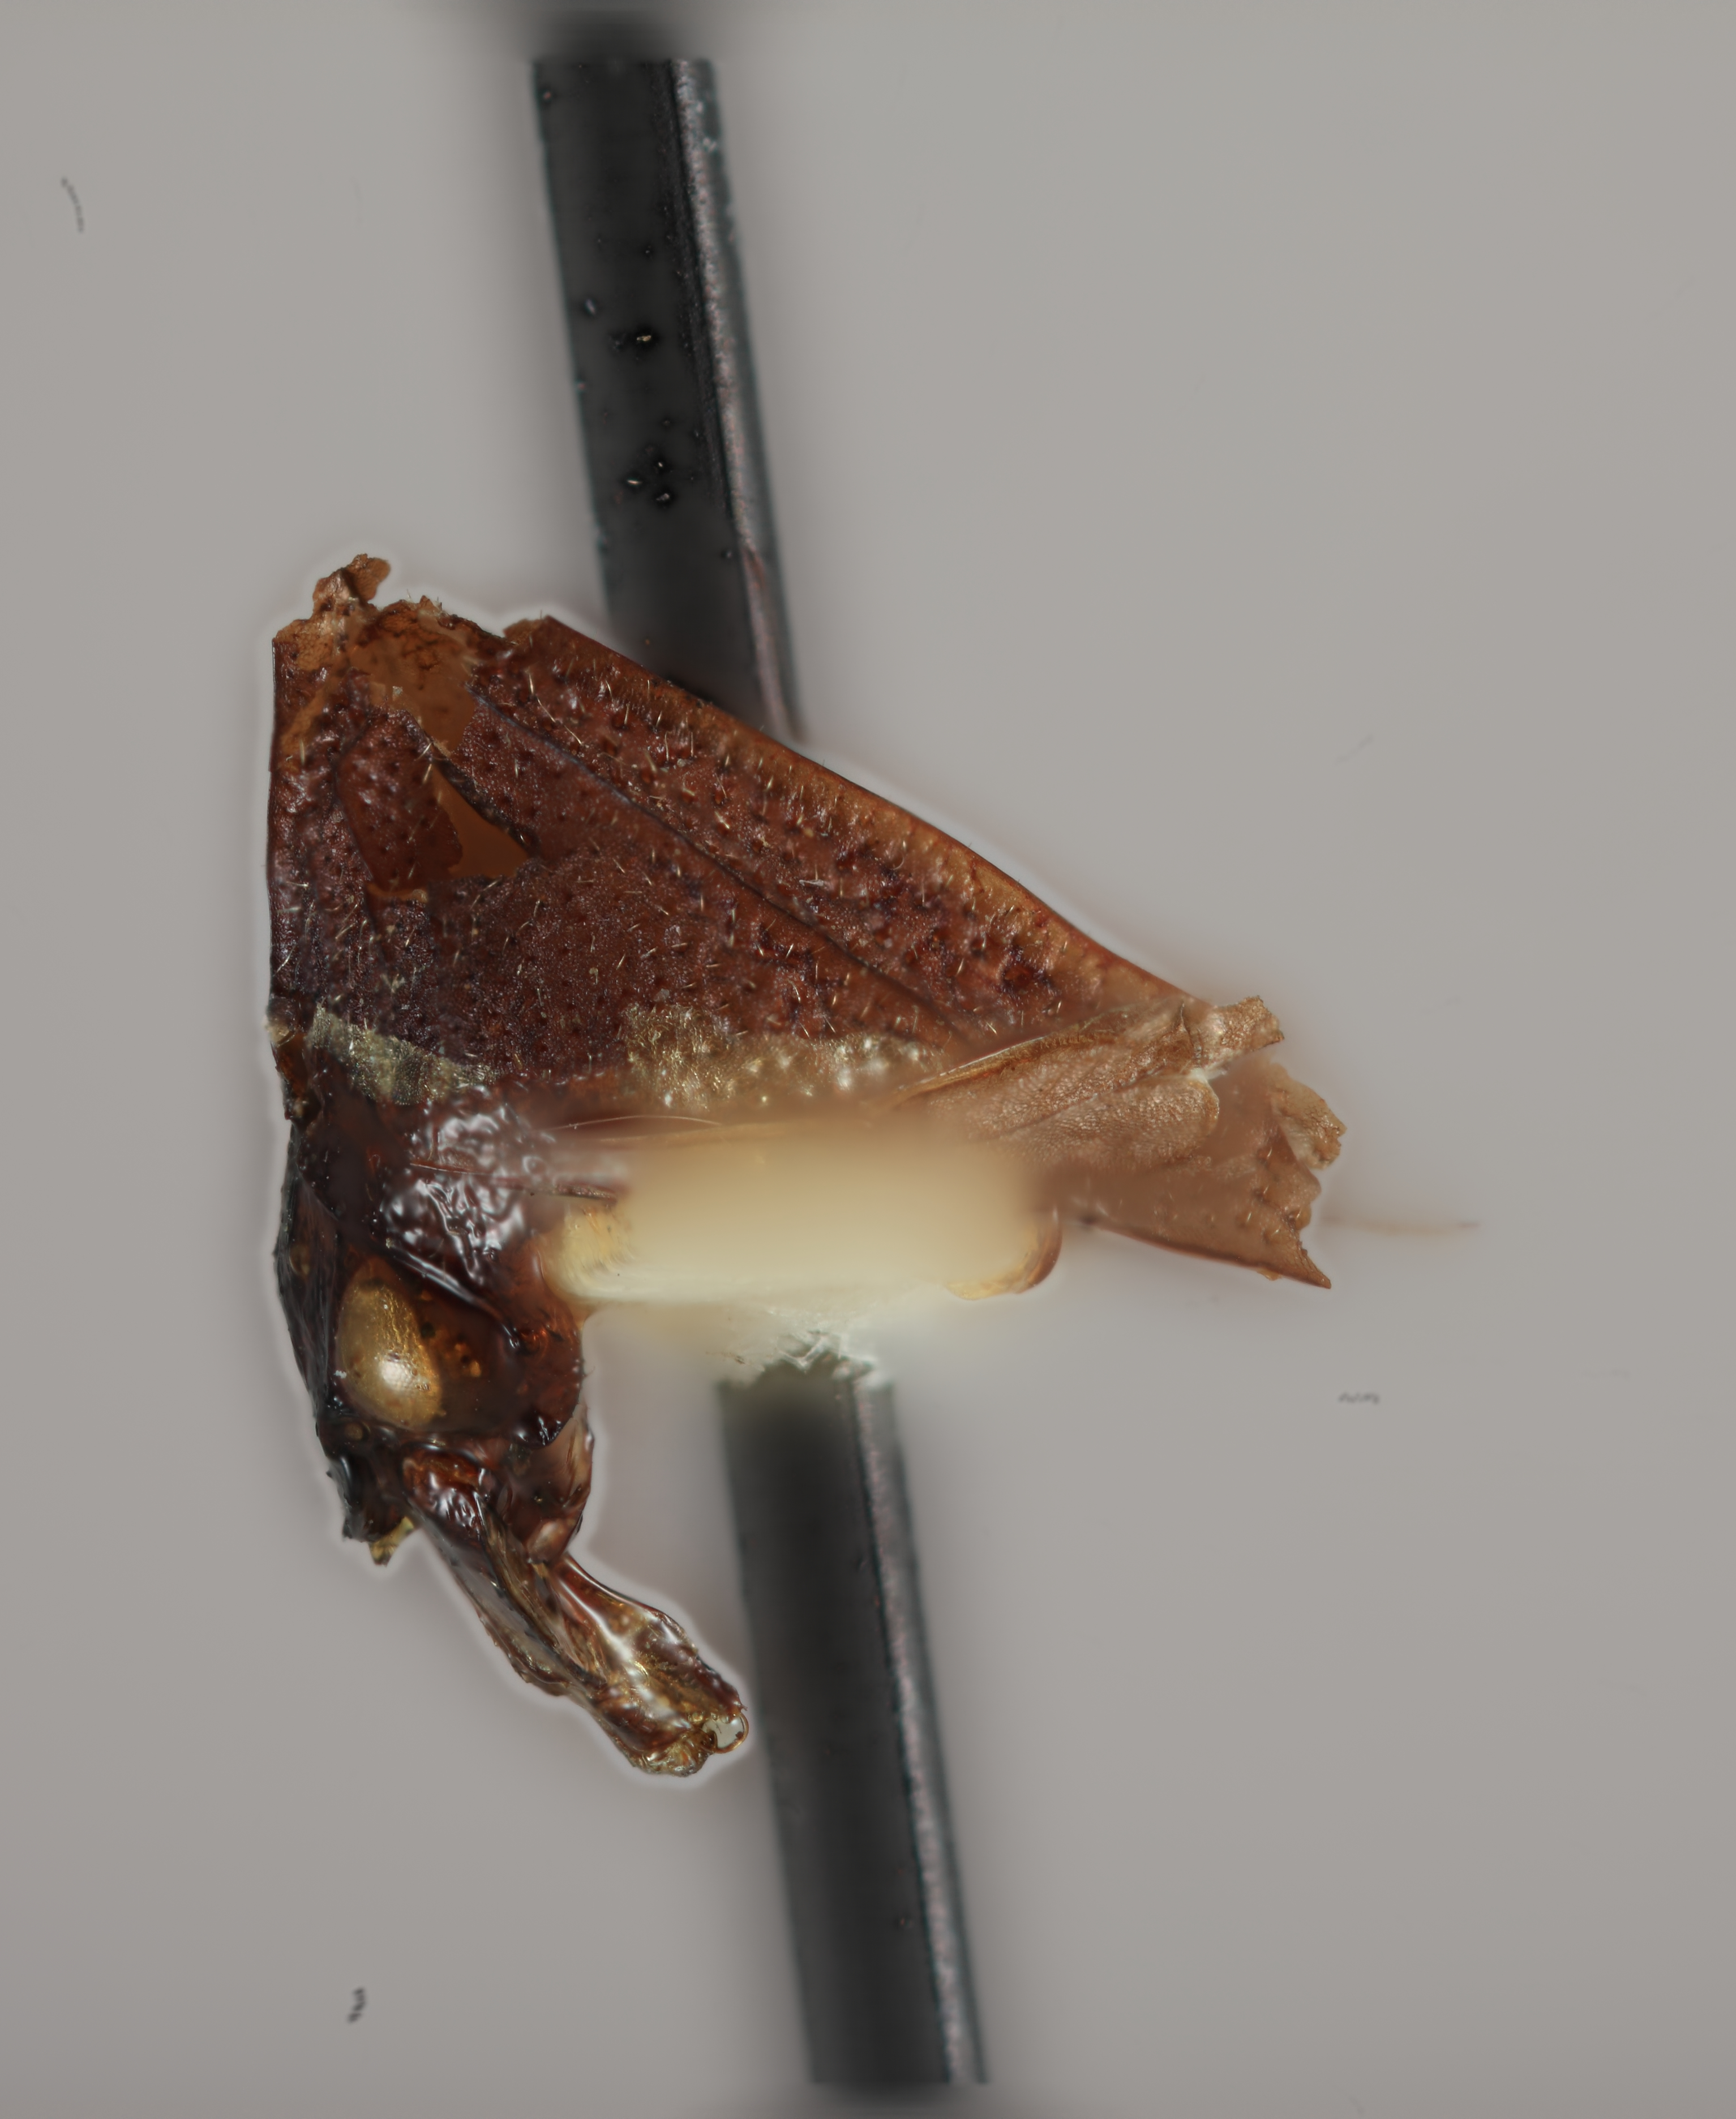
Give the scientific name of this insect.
Enchenopa tatei
